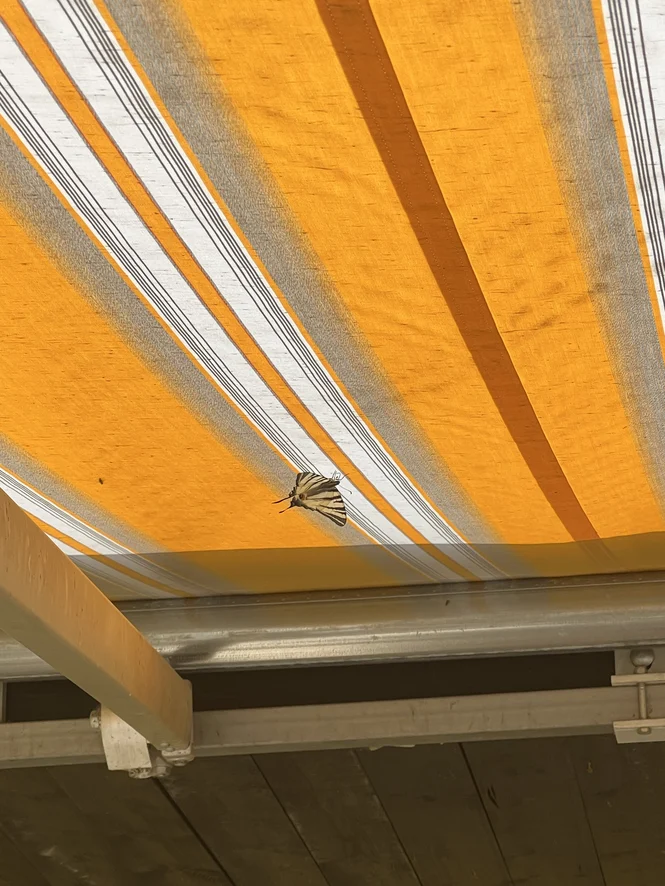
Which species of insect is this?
Iphiclides podalirius
